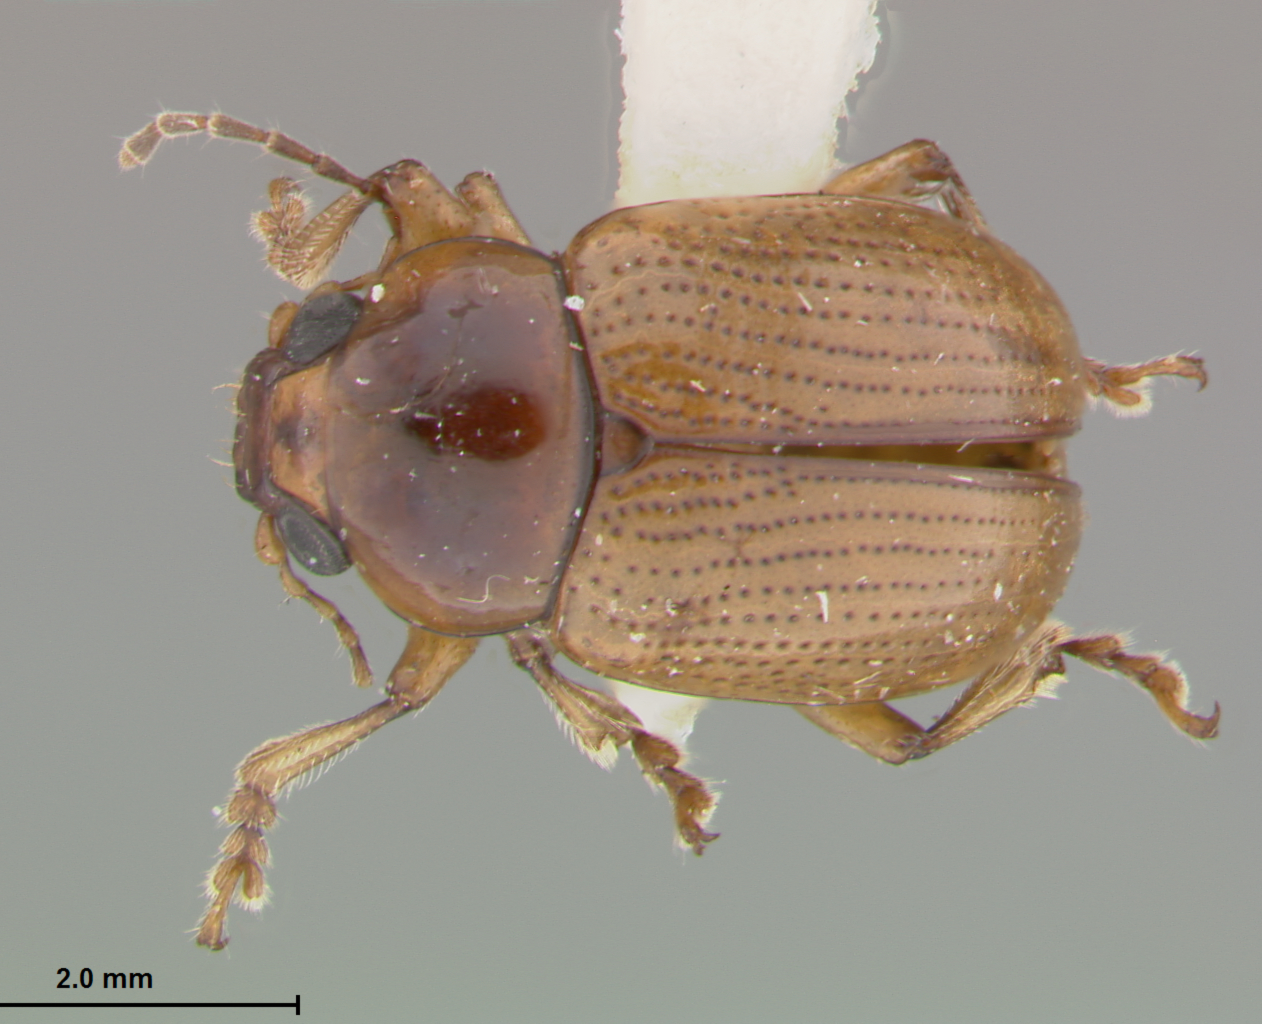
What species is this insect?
Metachroma farri
